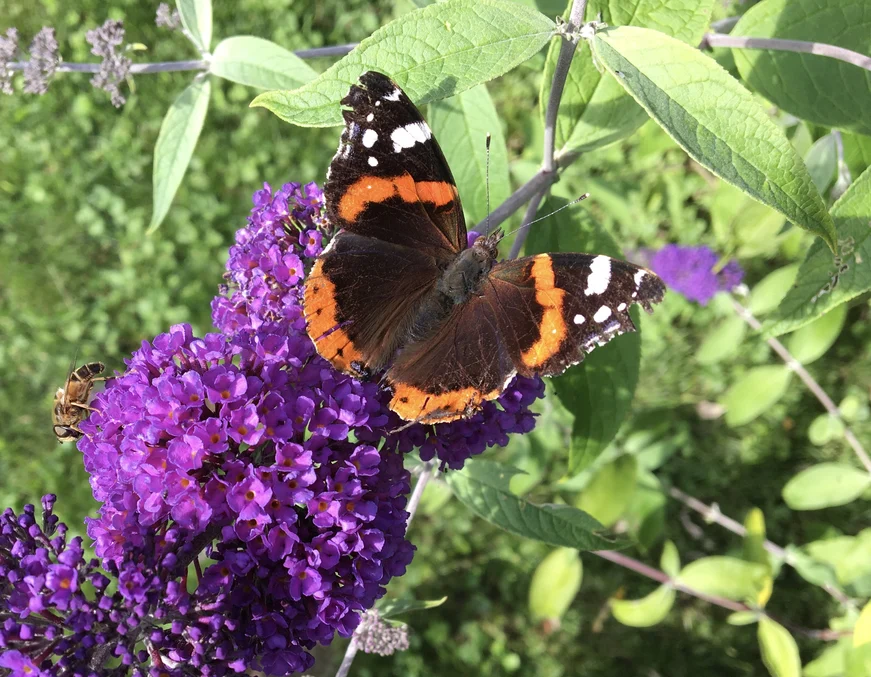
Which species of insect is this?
Vanessa atalanta
